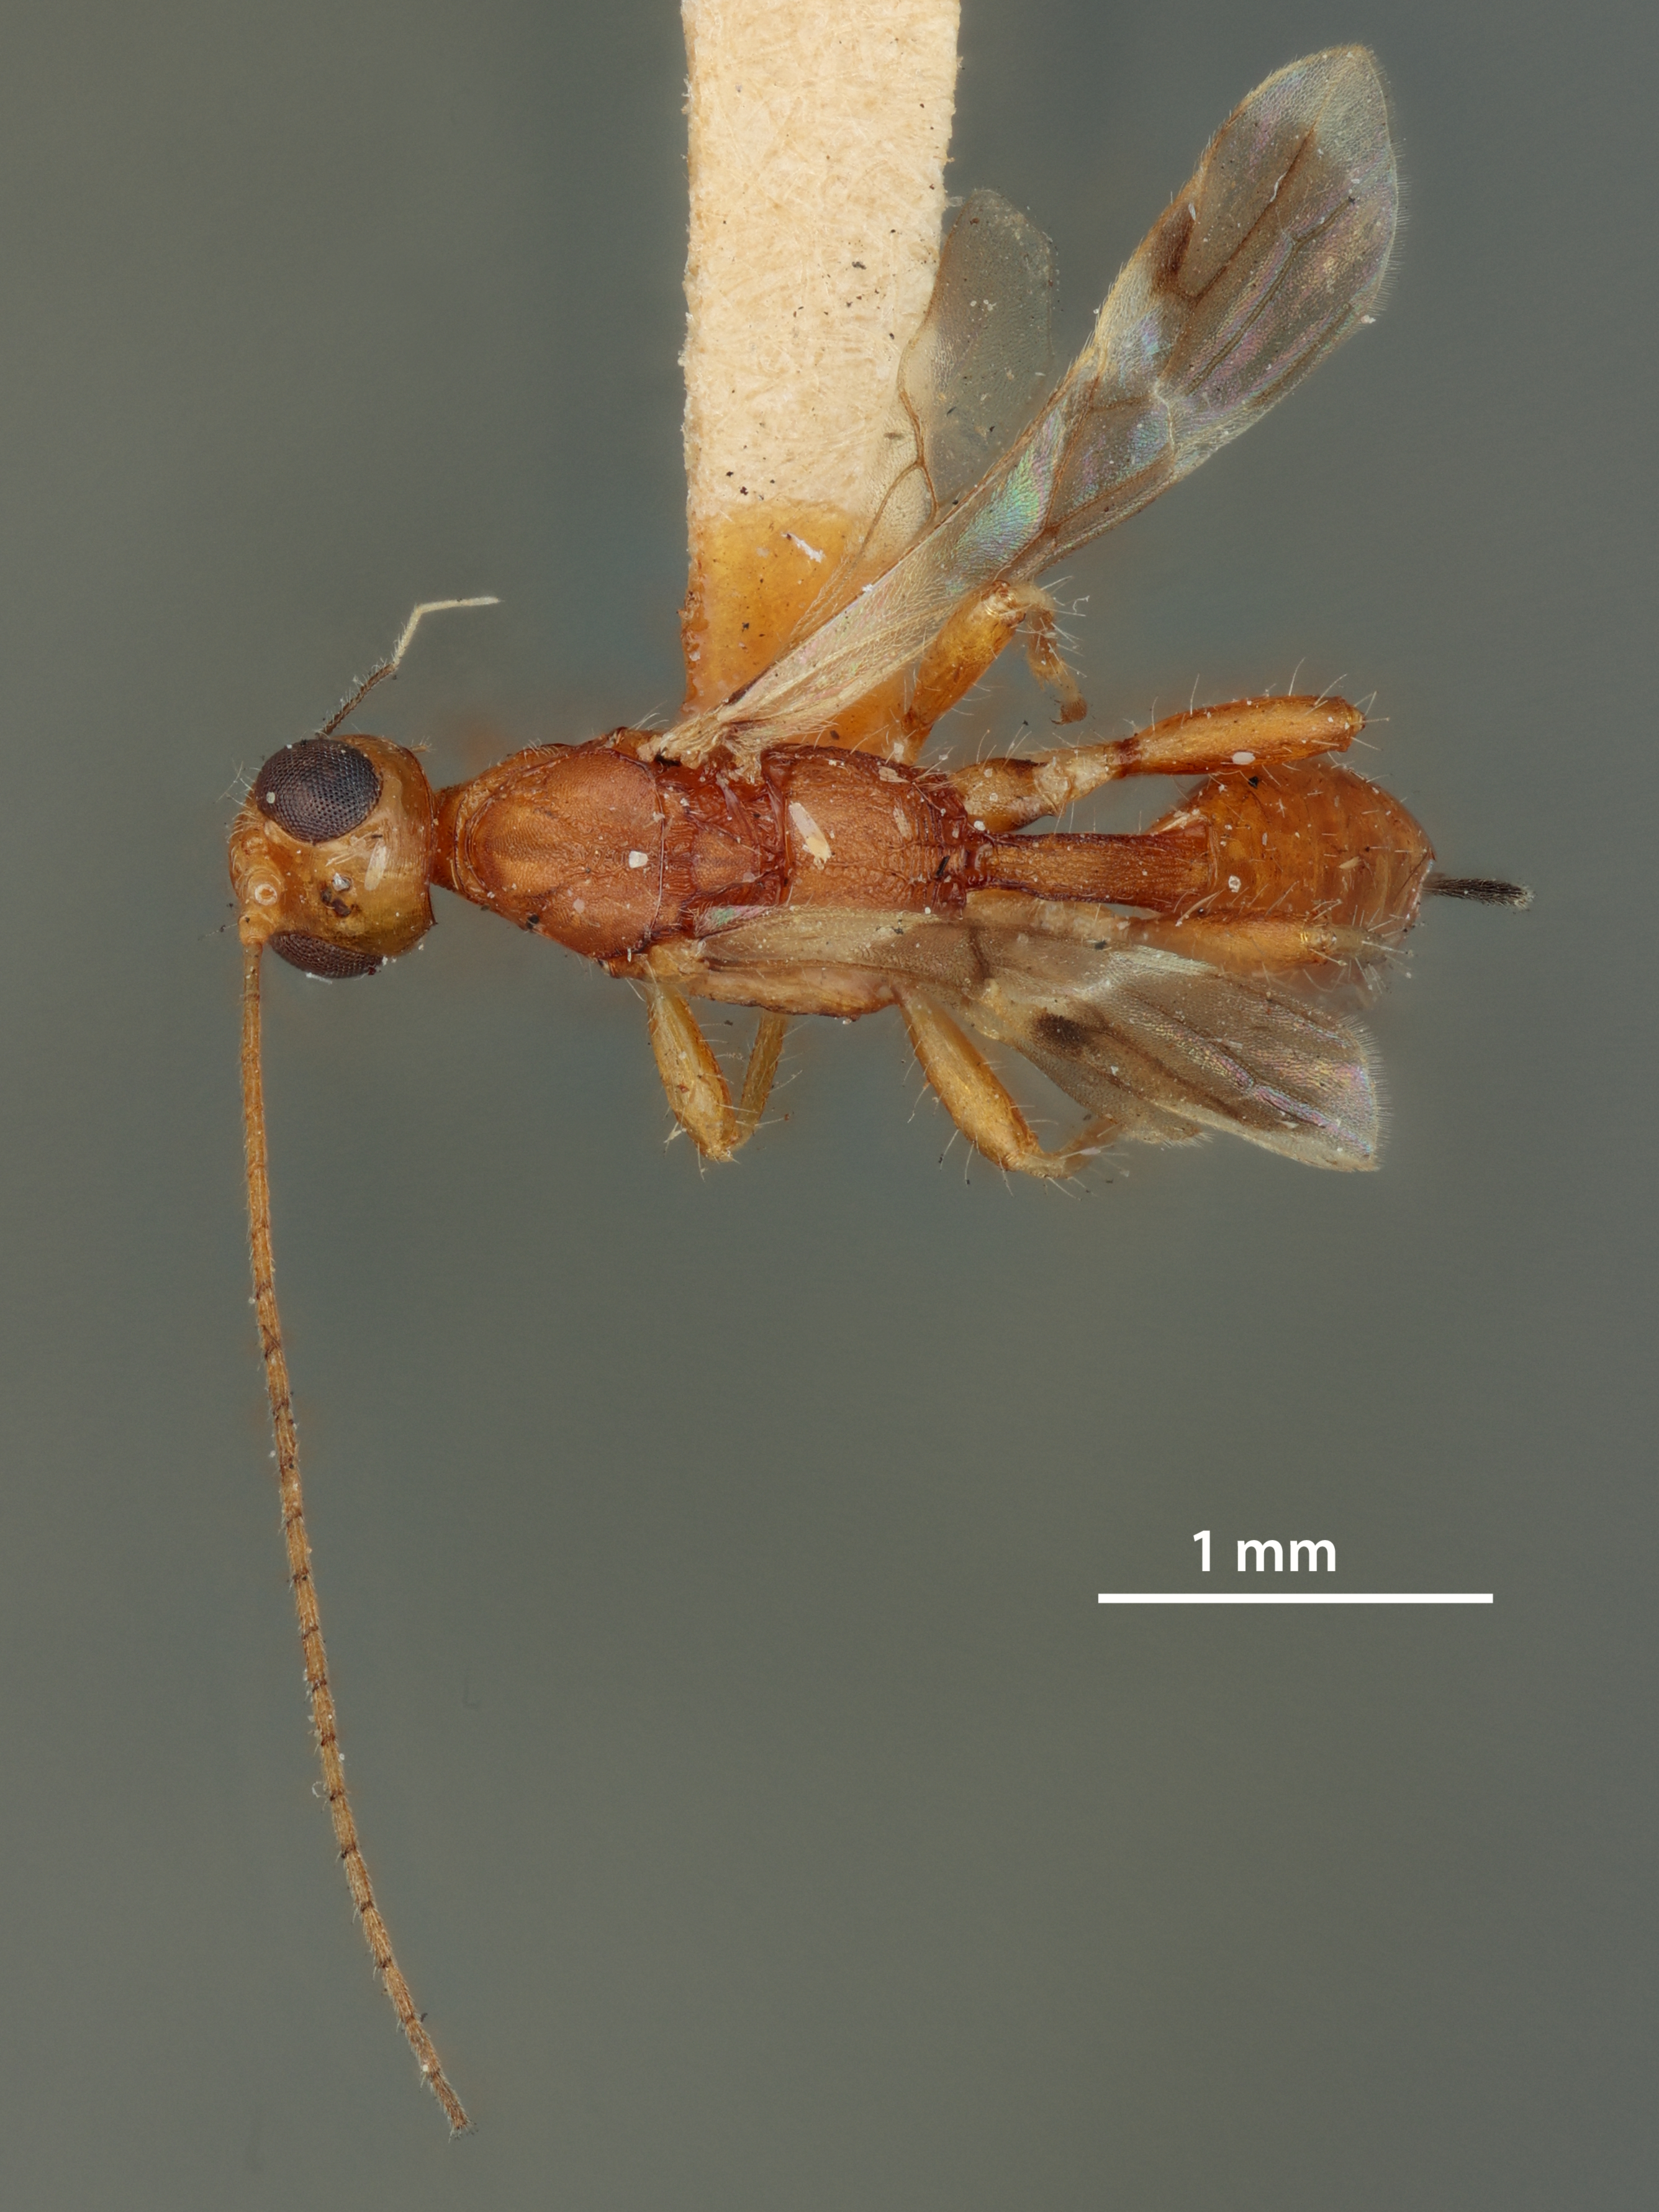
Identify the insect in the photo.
Spathius urios
